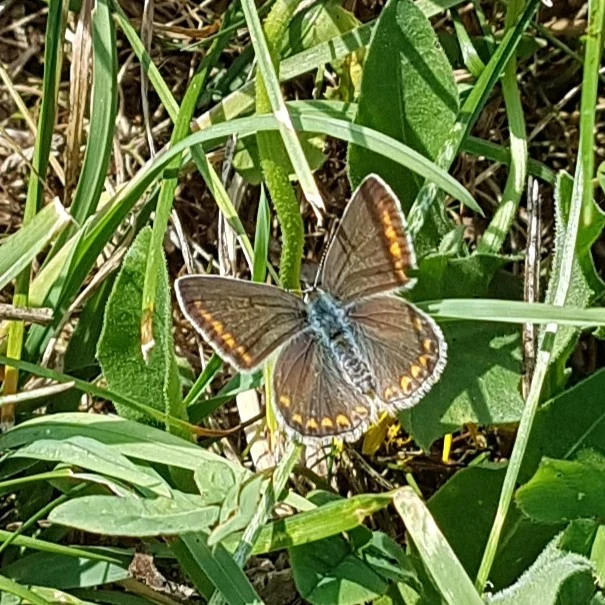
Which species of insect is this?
Polyommatus icarus
